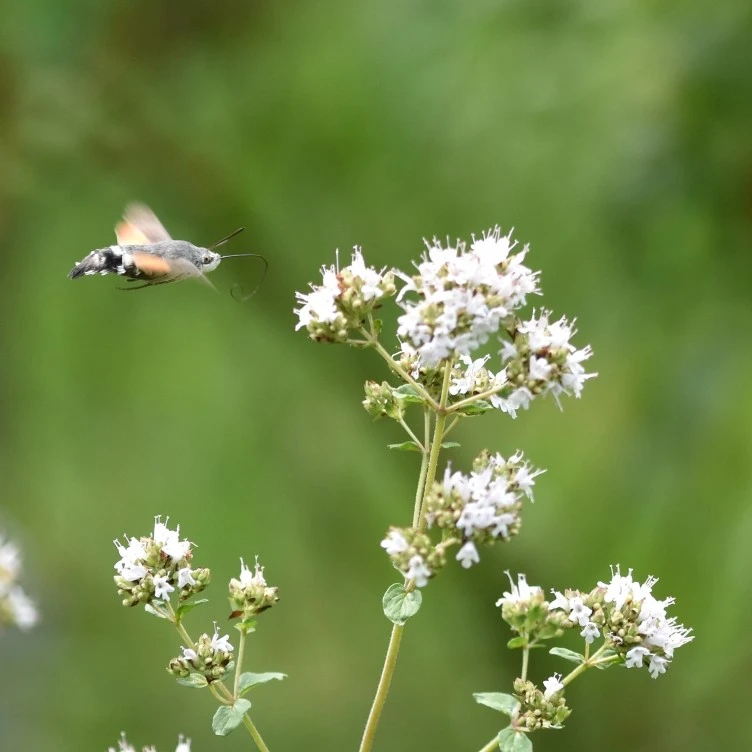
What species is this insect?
Macroglossum stellatarum
